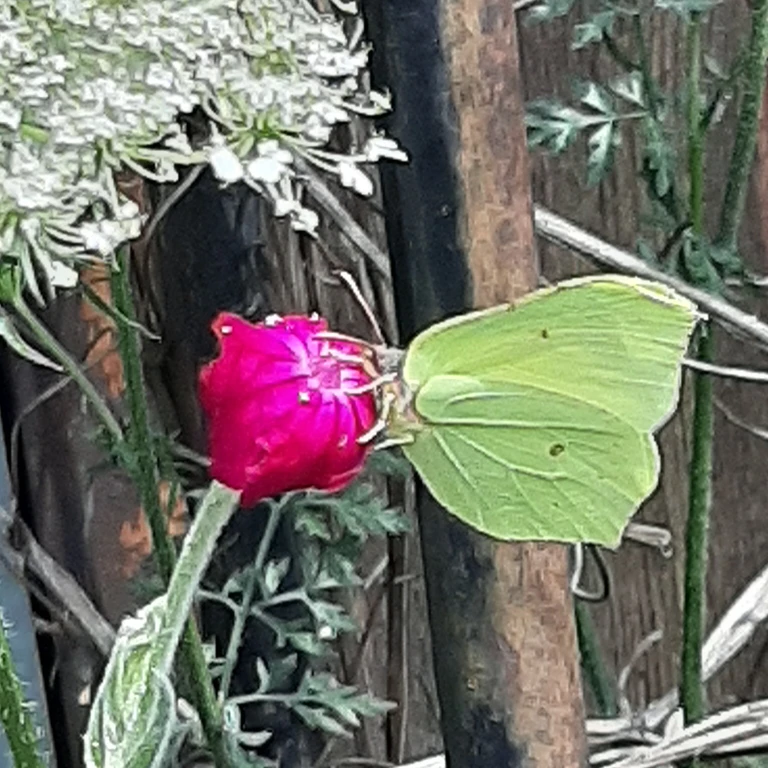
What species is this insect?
Gonepteryx rhamni
